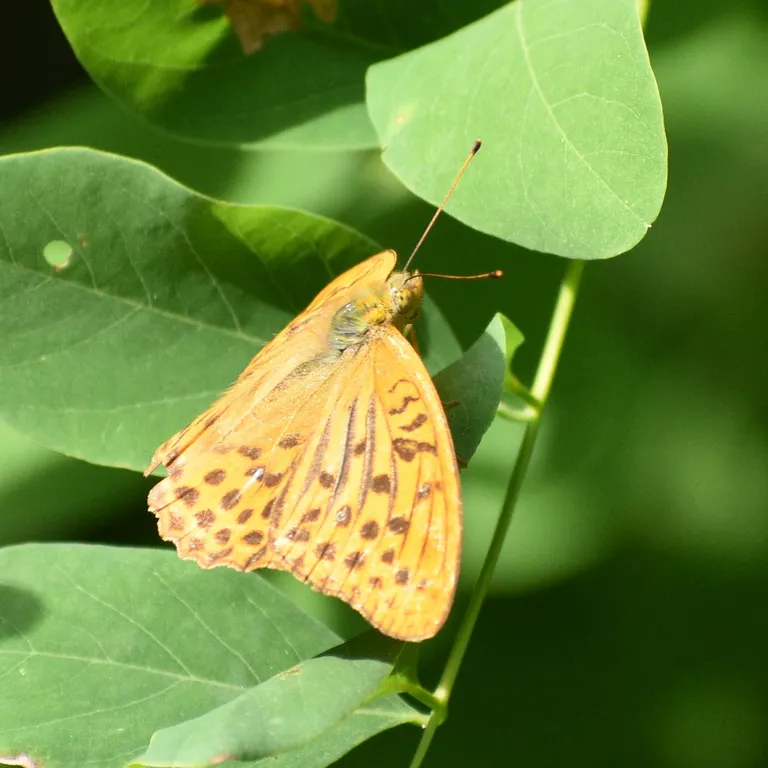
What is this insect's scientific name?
Argynnis paphia
